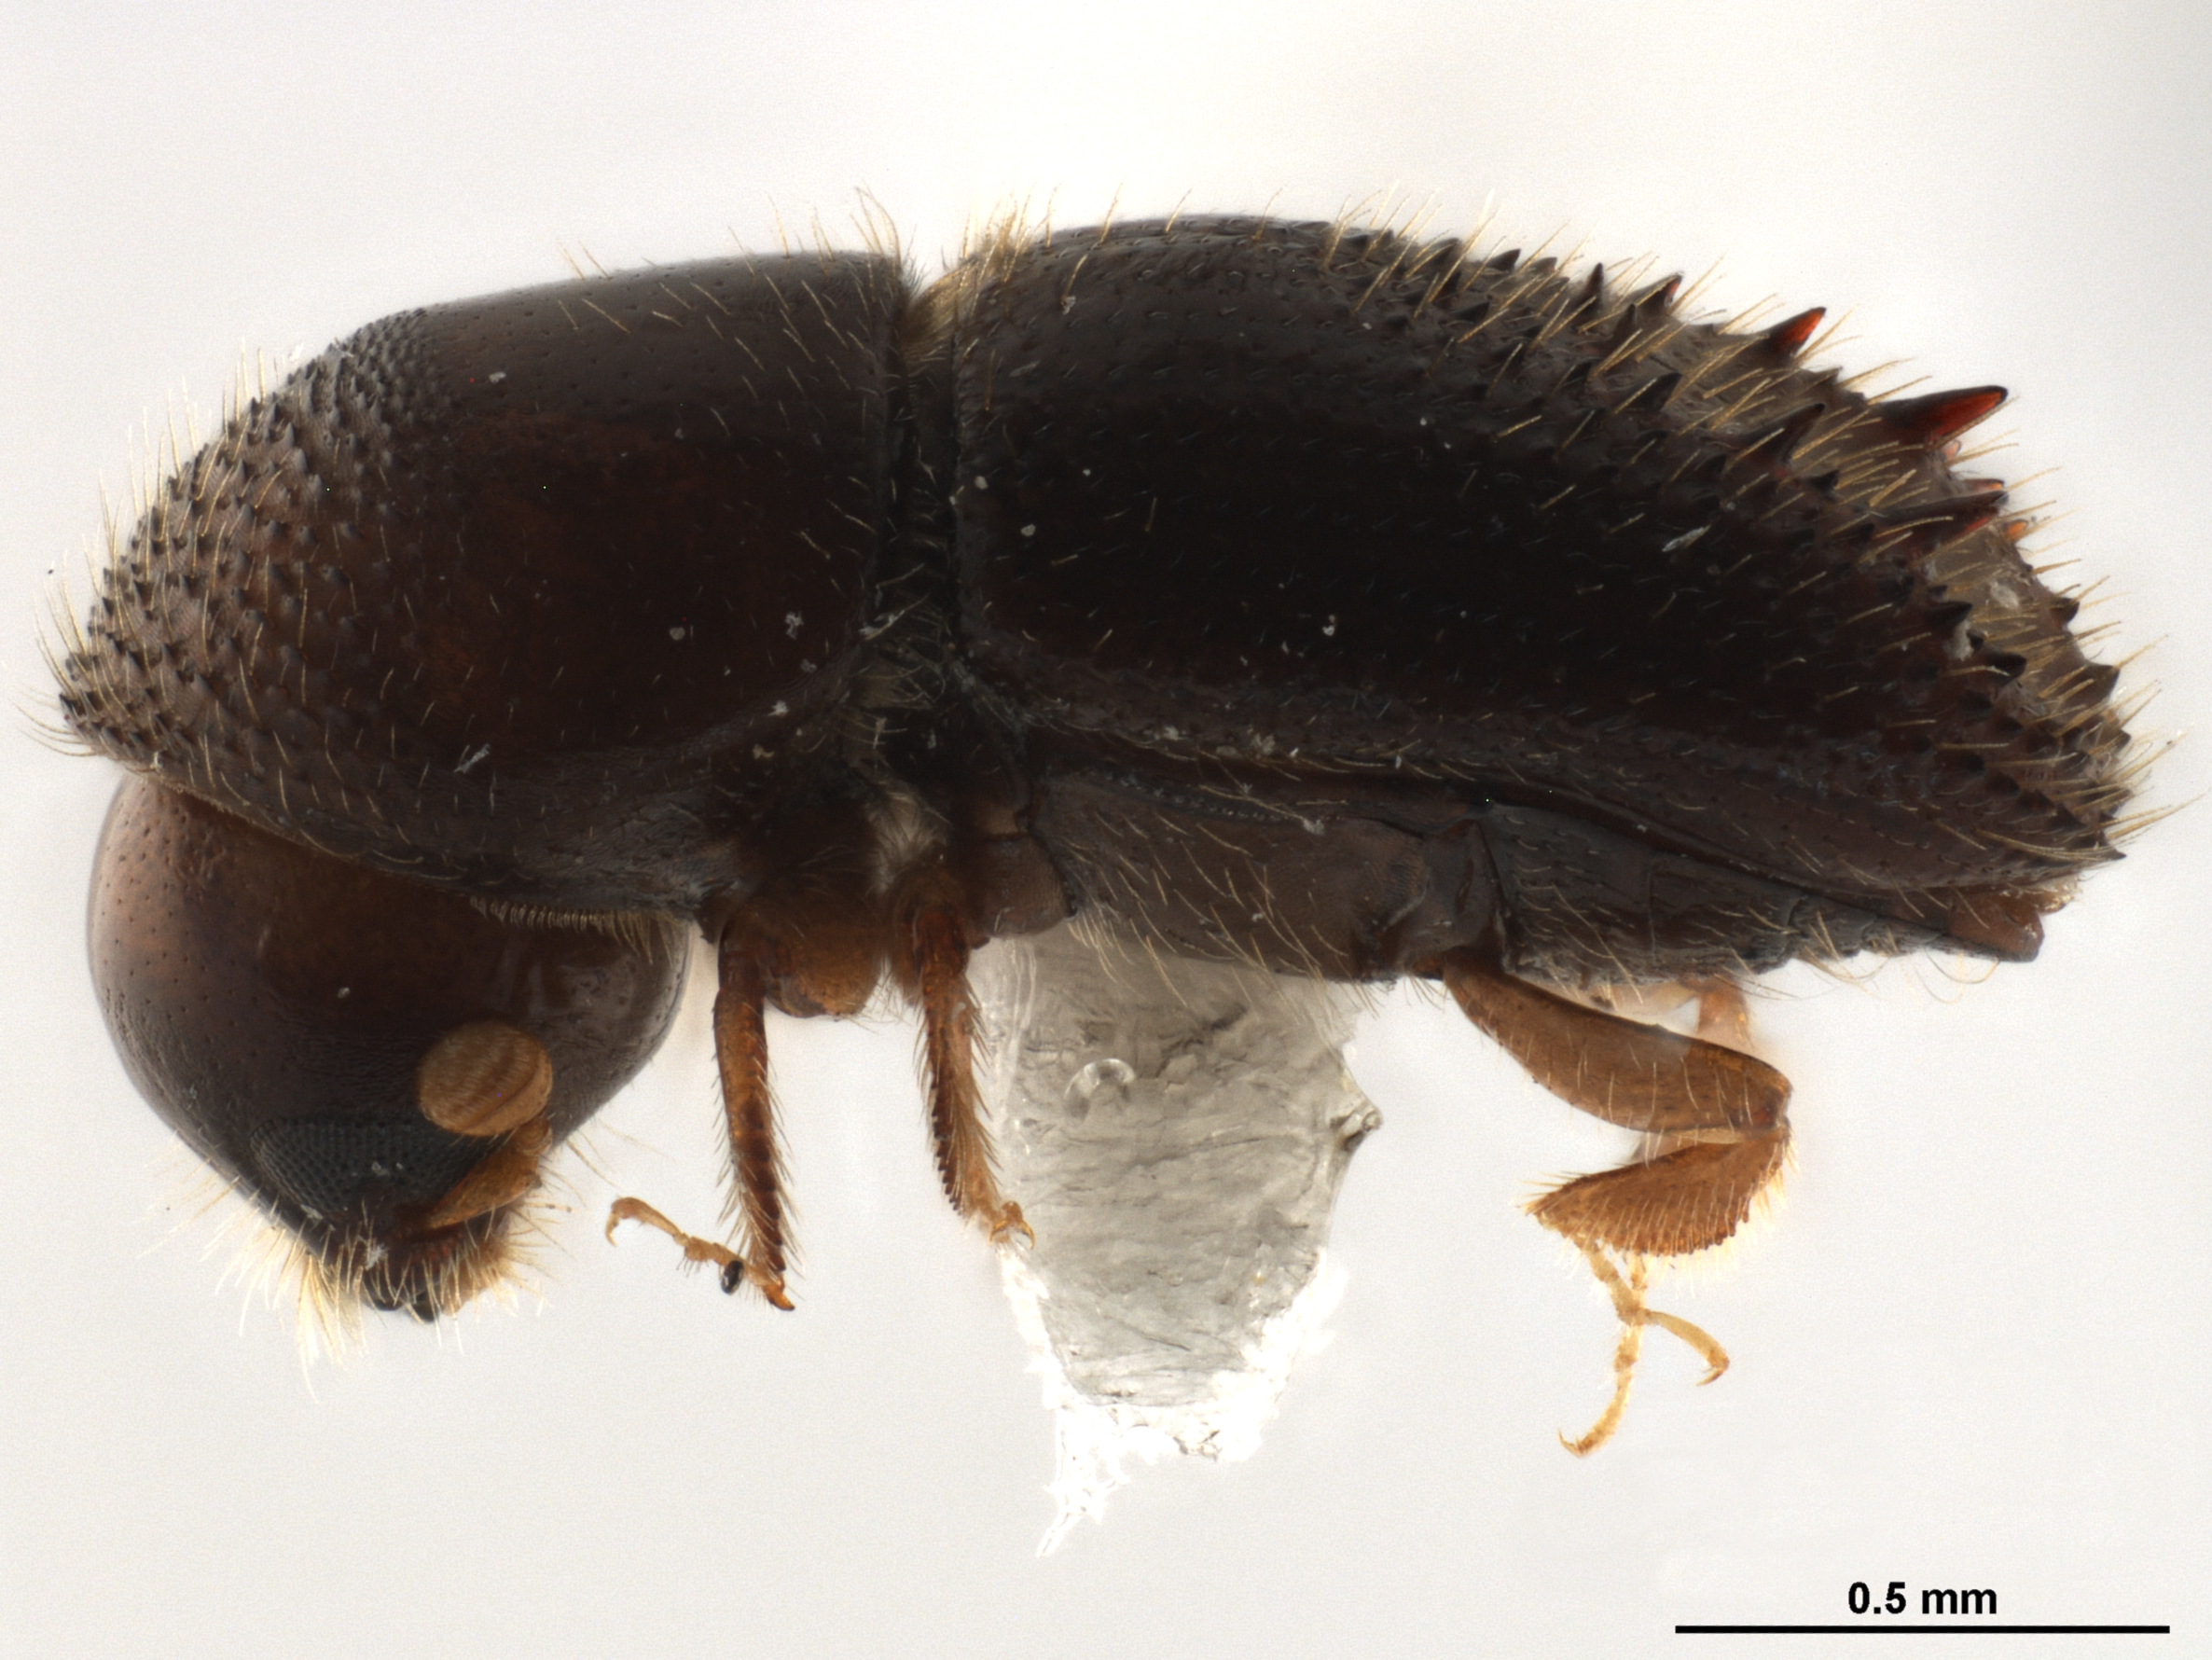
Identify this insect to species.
Xyleborinus bicornatulus
